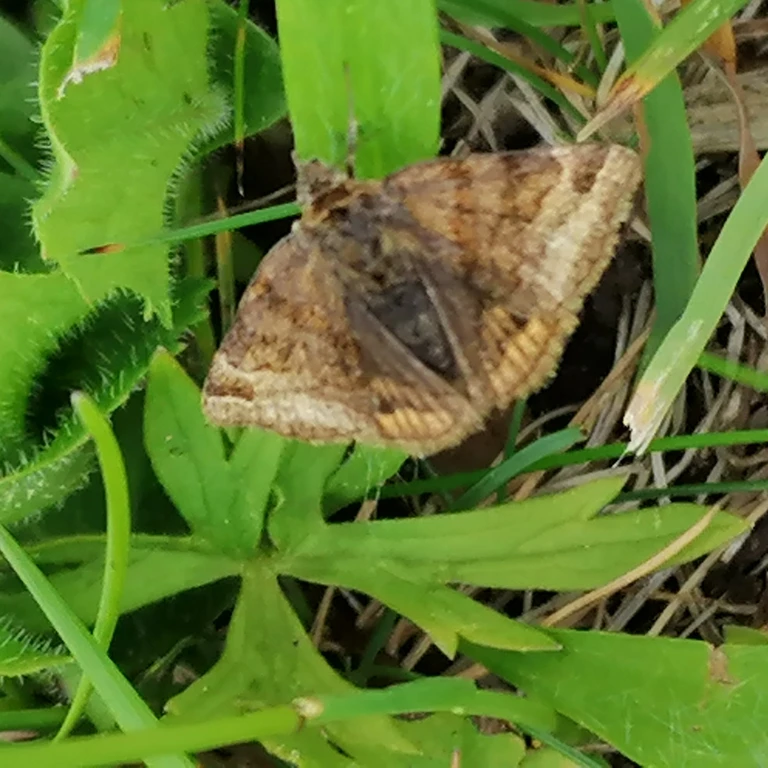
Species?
Euclidia glyphica
